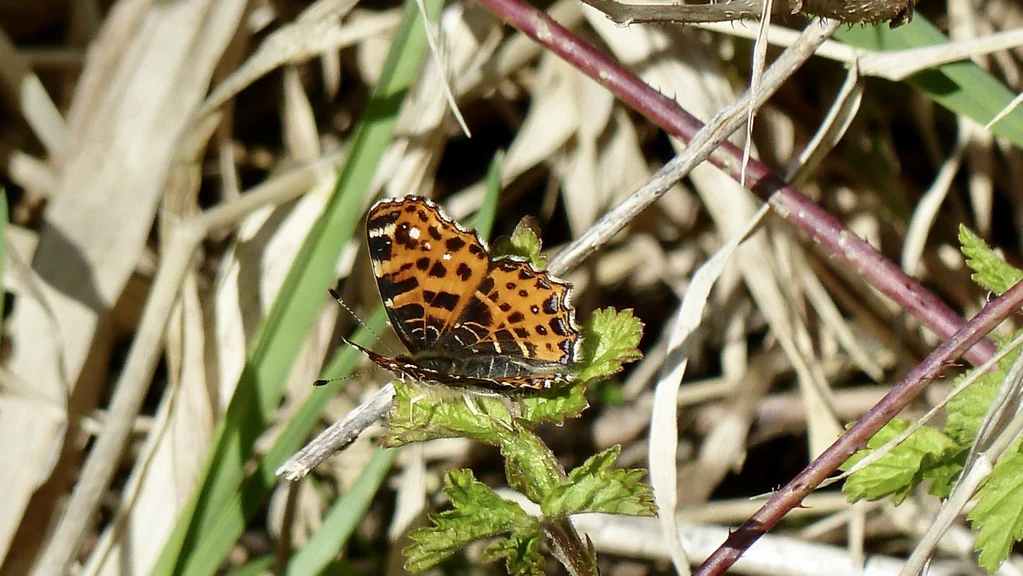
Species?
Araschnia levana
